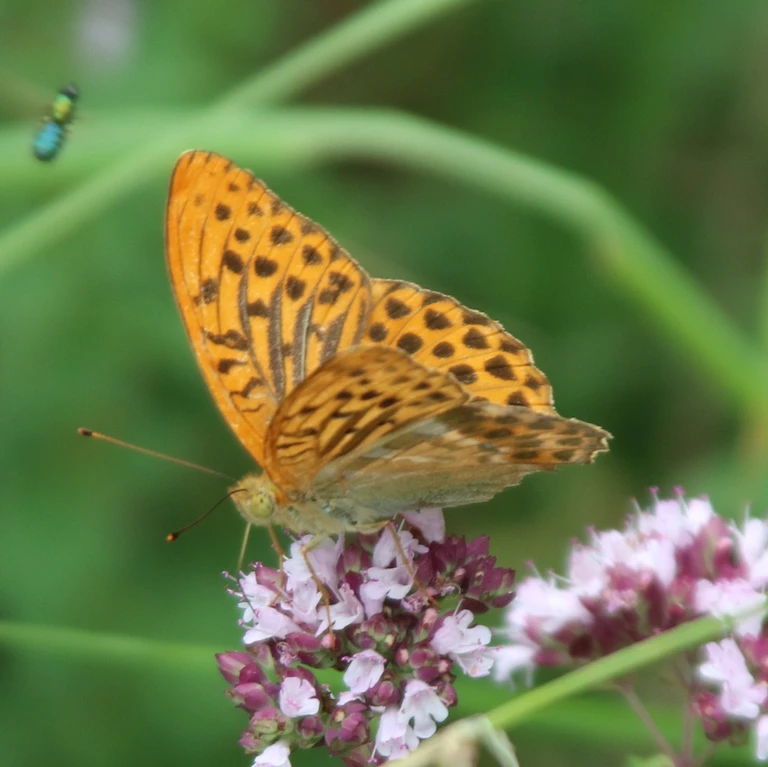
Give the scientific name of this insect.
Argynnis paphia
